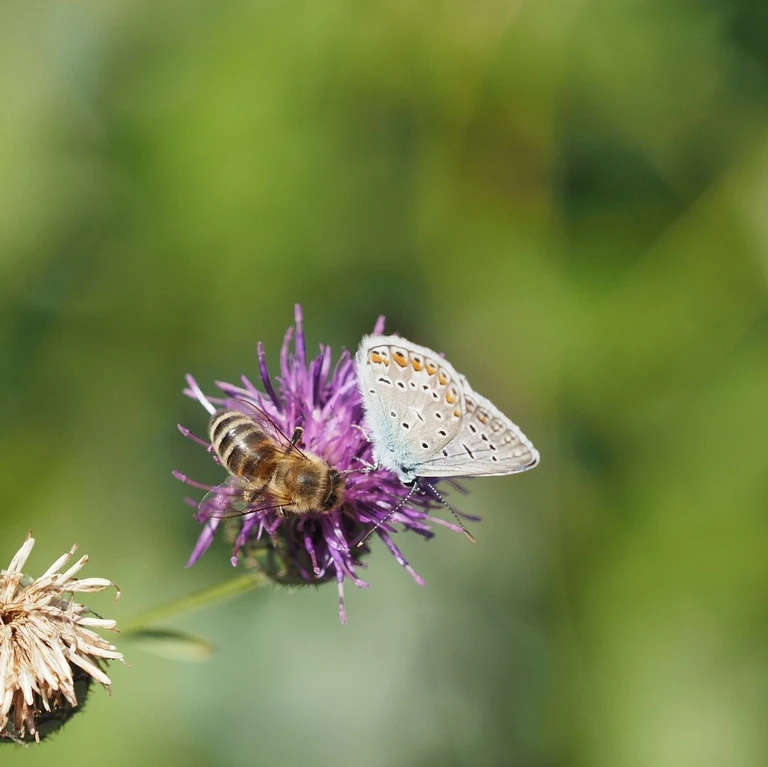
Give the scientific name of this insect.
Polyommatus icarus
